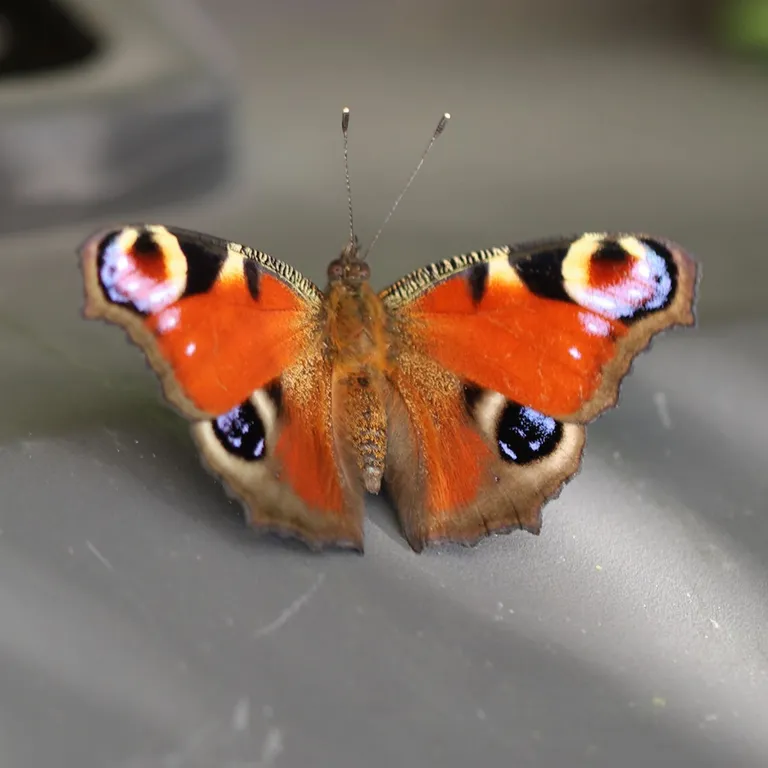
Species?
Aglais io
